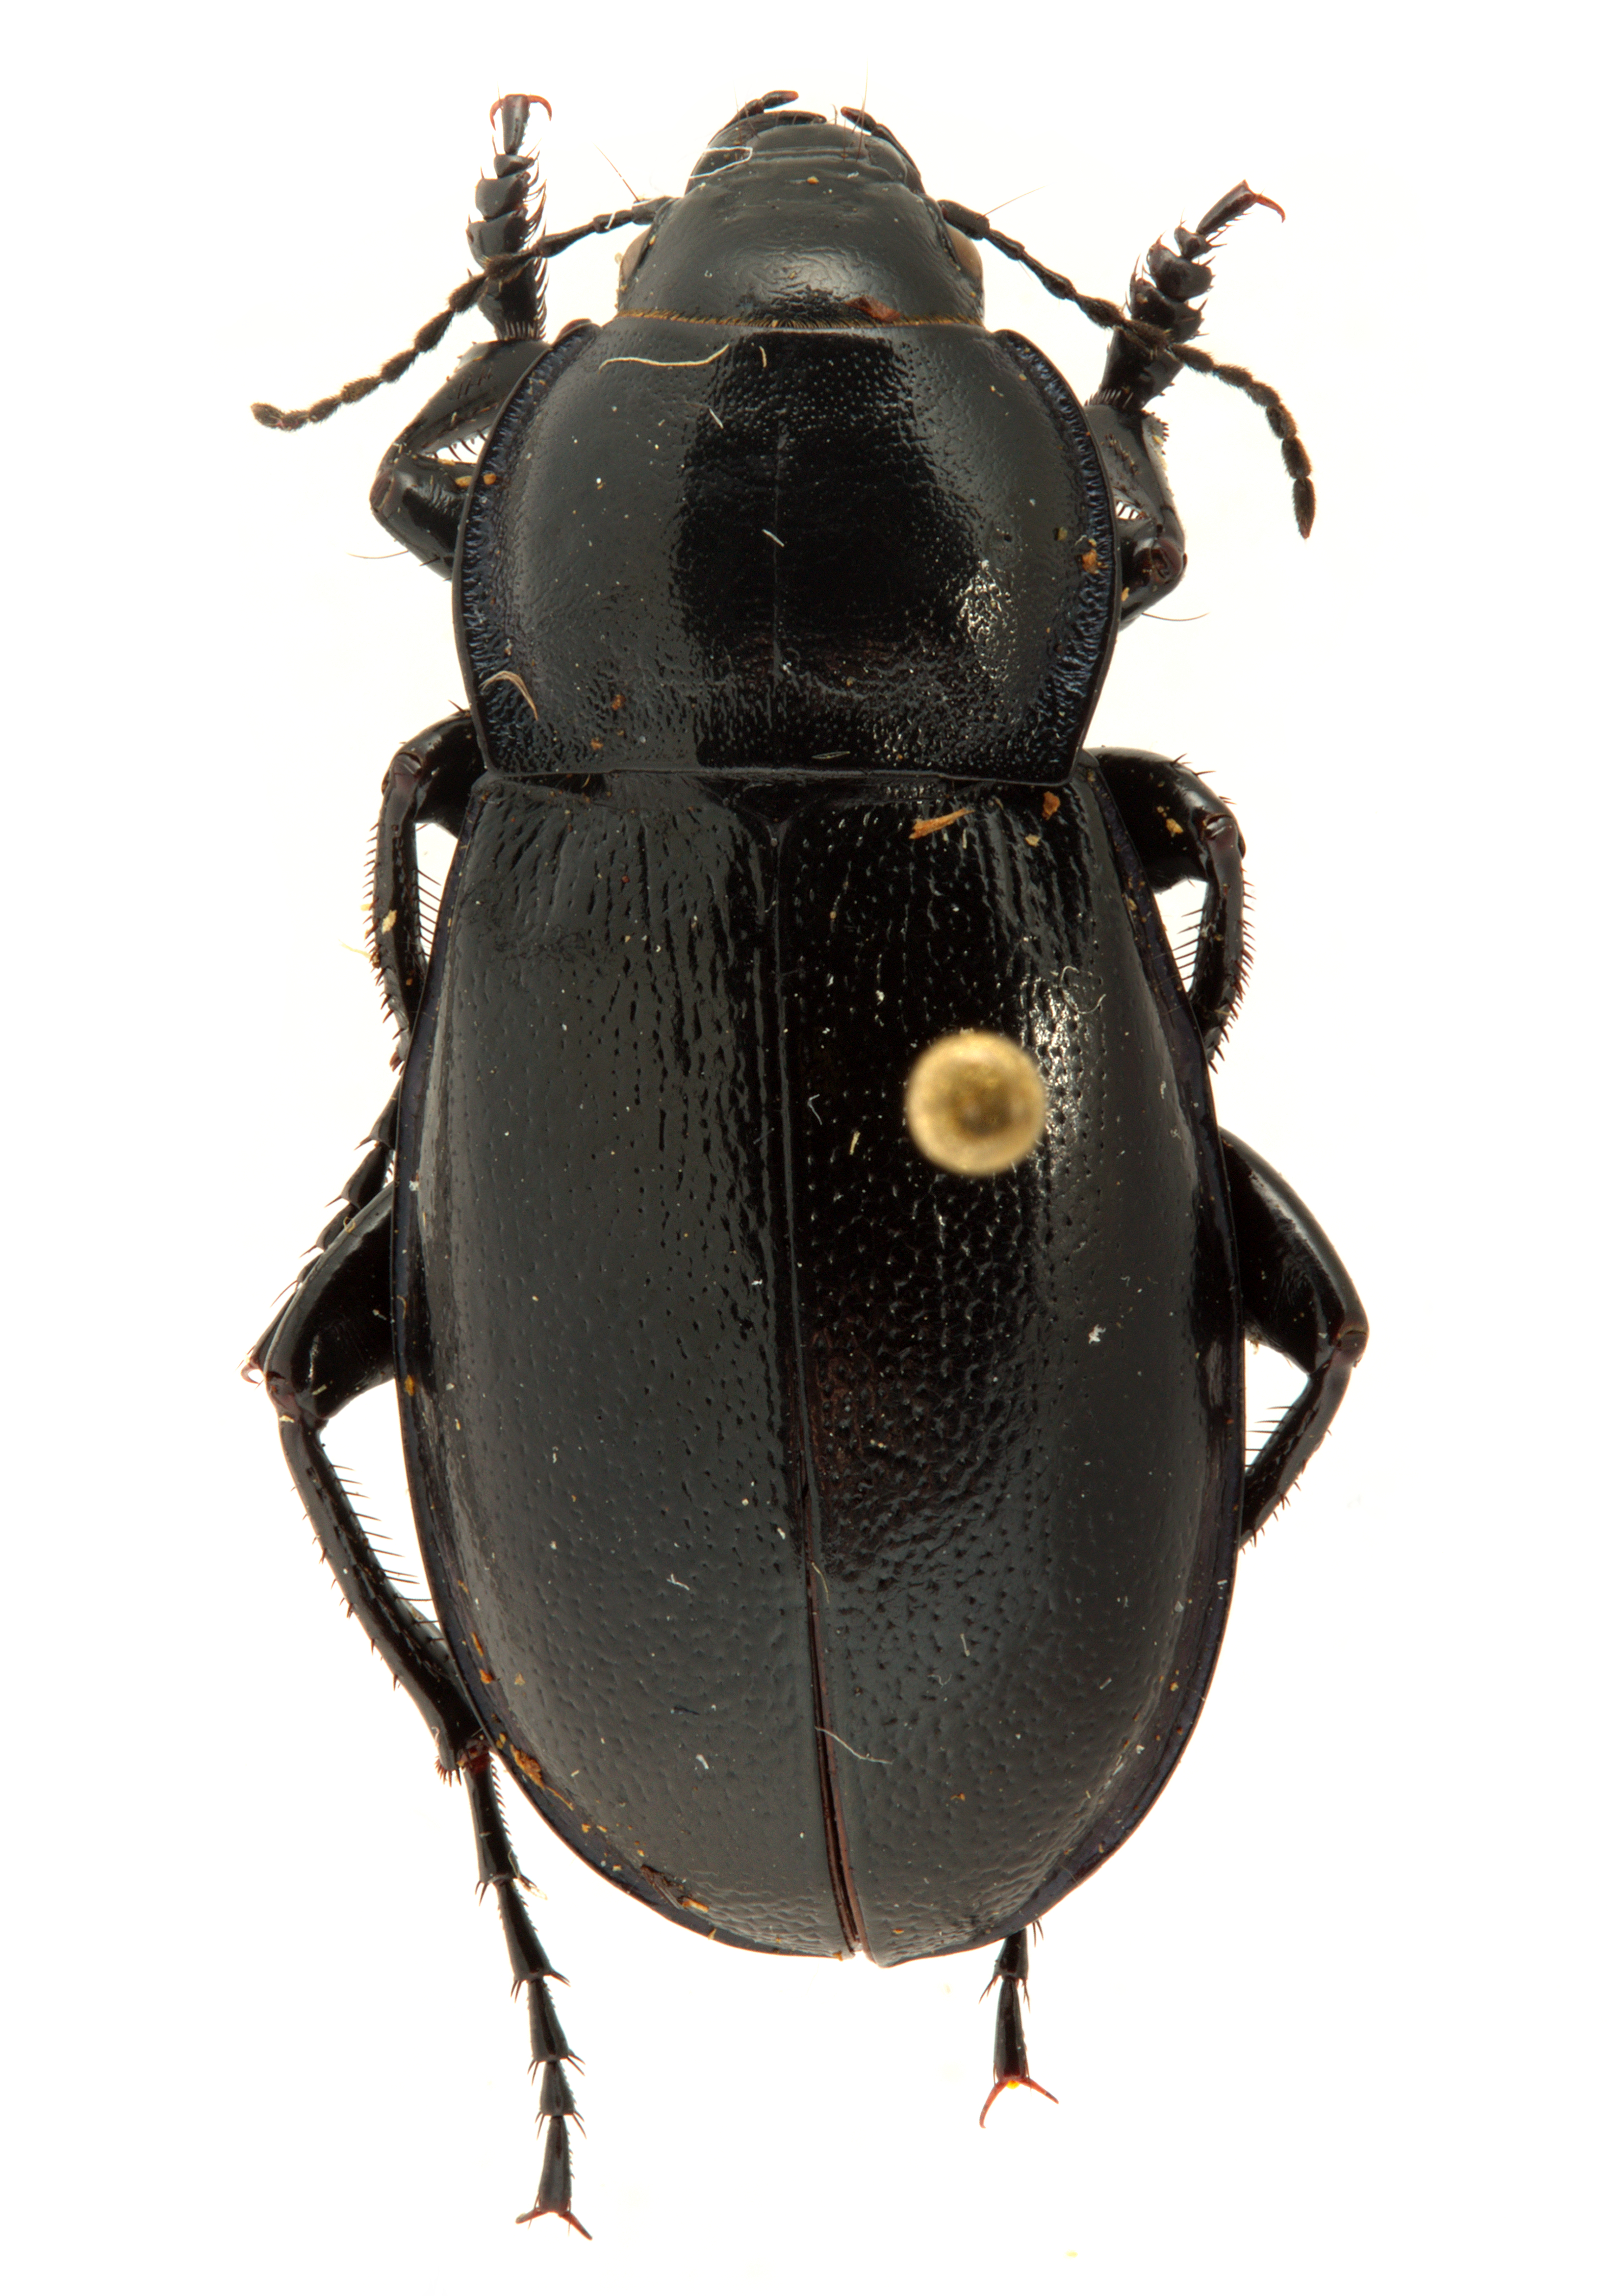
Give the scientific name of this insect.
Eutroctes aurichalcaeus (also Zabrus aurichalceus)
